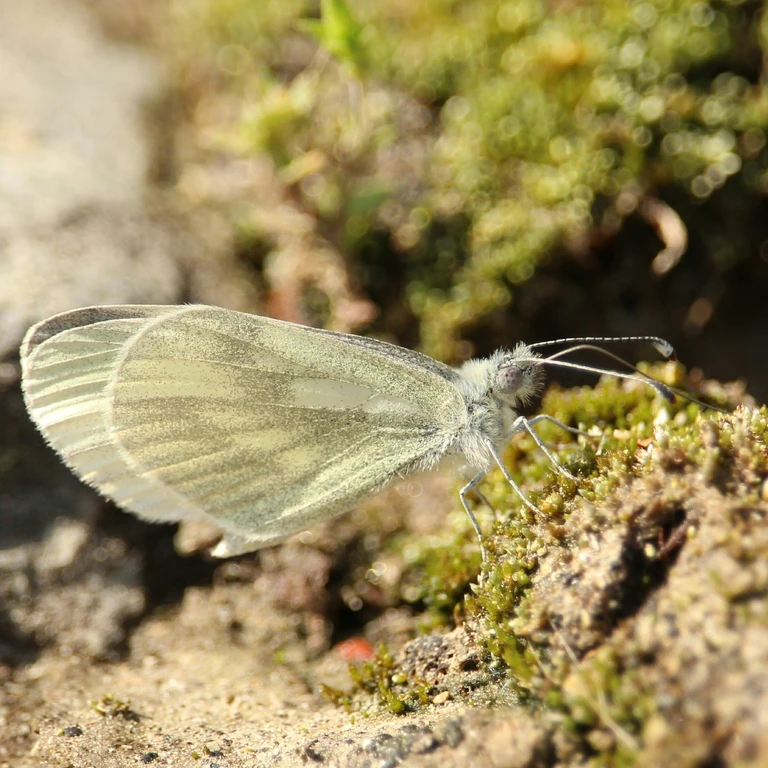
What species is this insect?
Leptidea sinapis/juvernica
